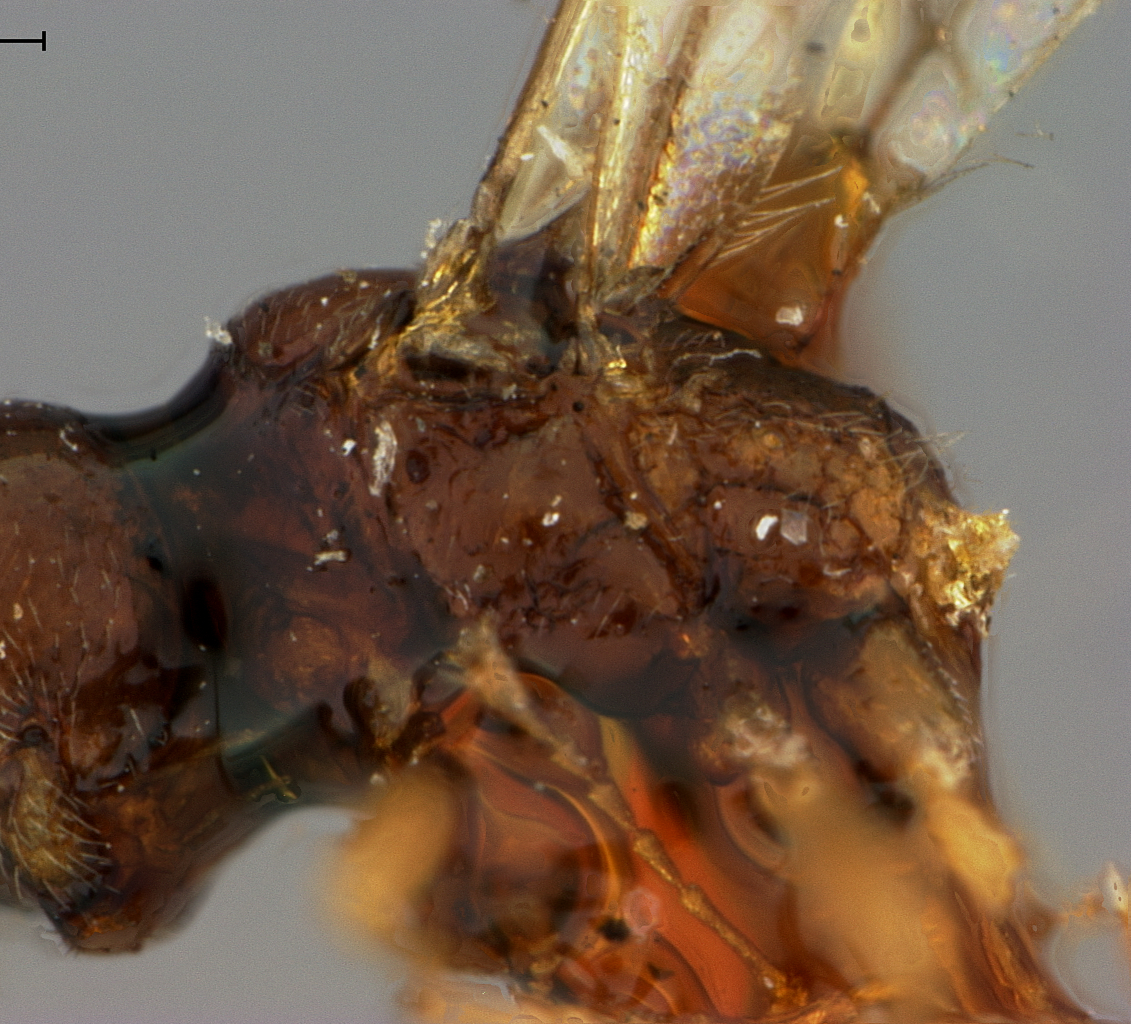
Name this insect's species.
Cosmophonis hopkinsii
